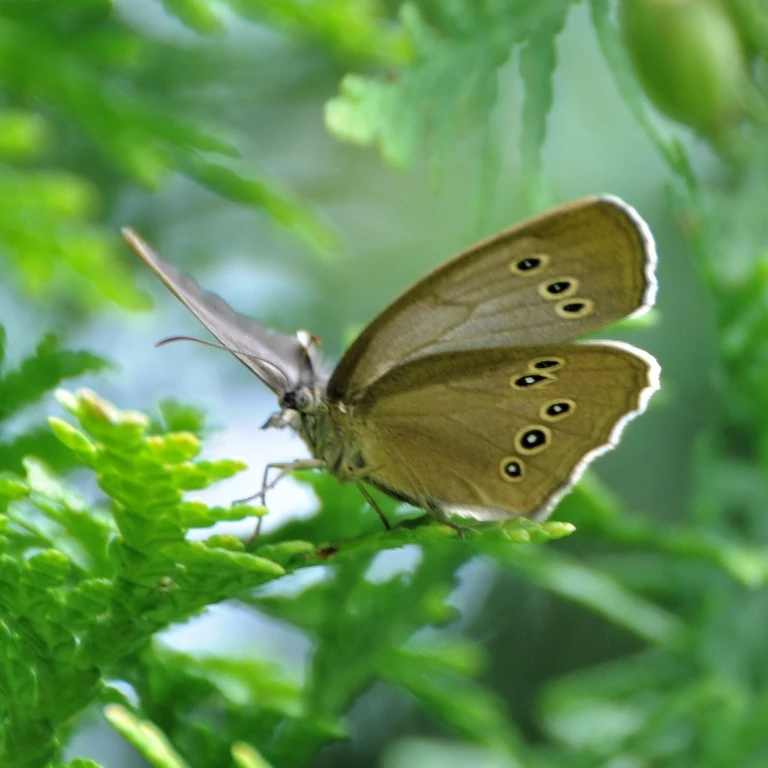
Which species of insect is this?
Aphantopus hyperantus
